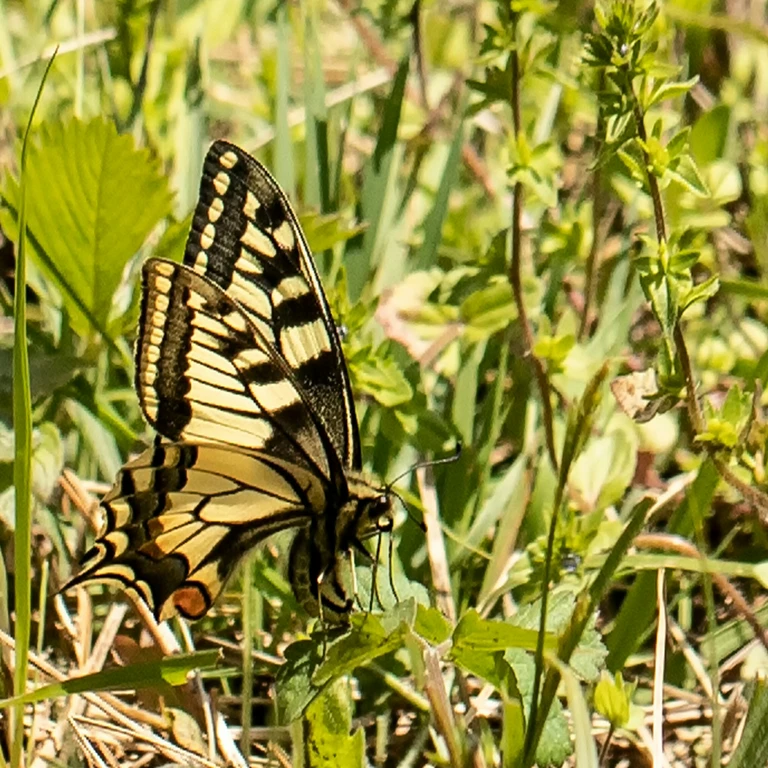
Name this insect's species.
Papilio machaon
